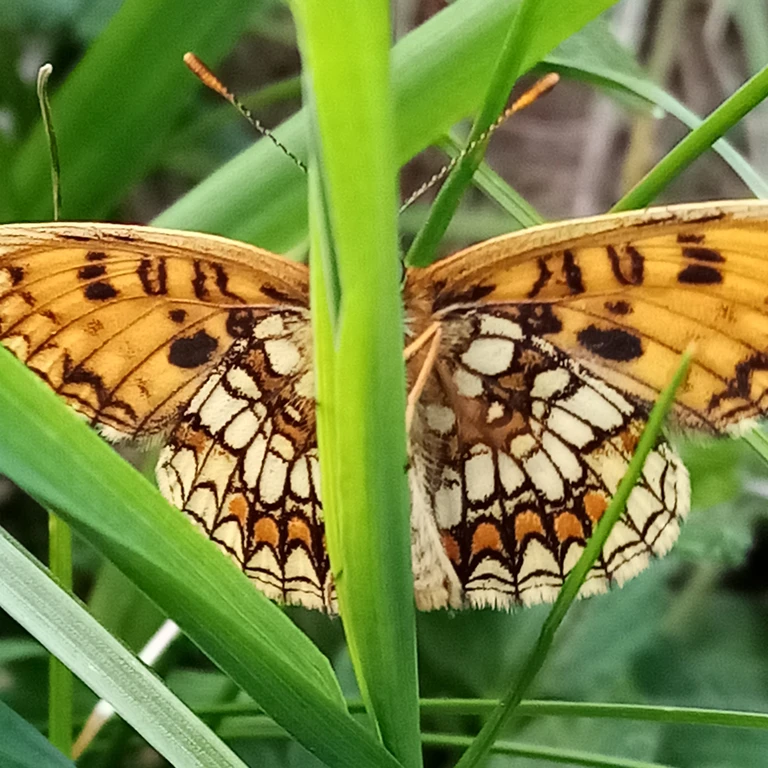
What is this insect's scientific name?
Melitaea athalia
